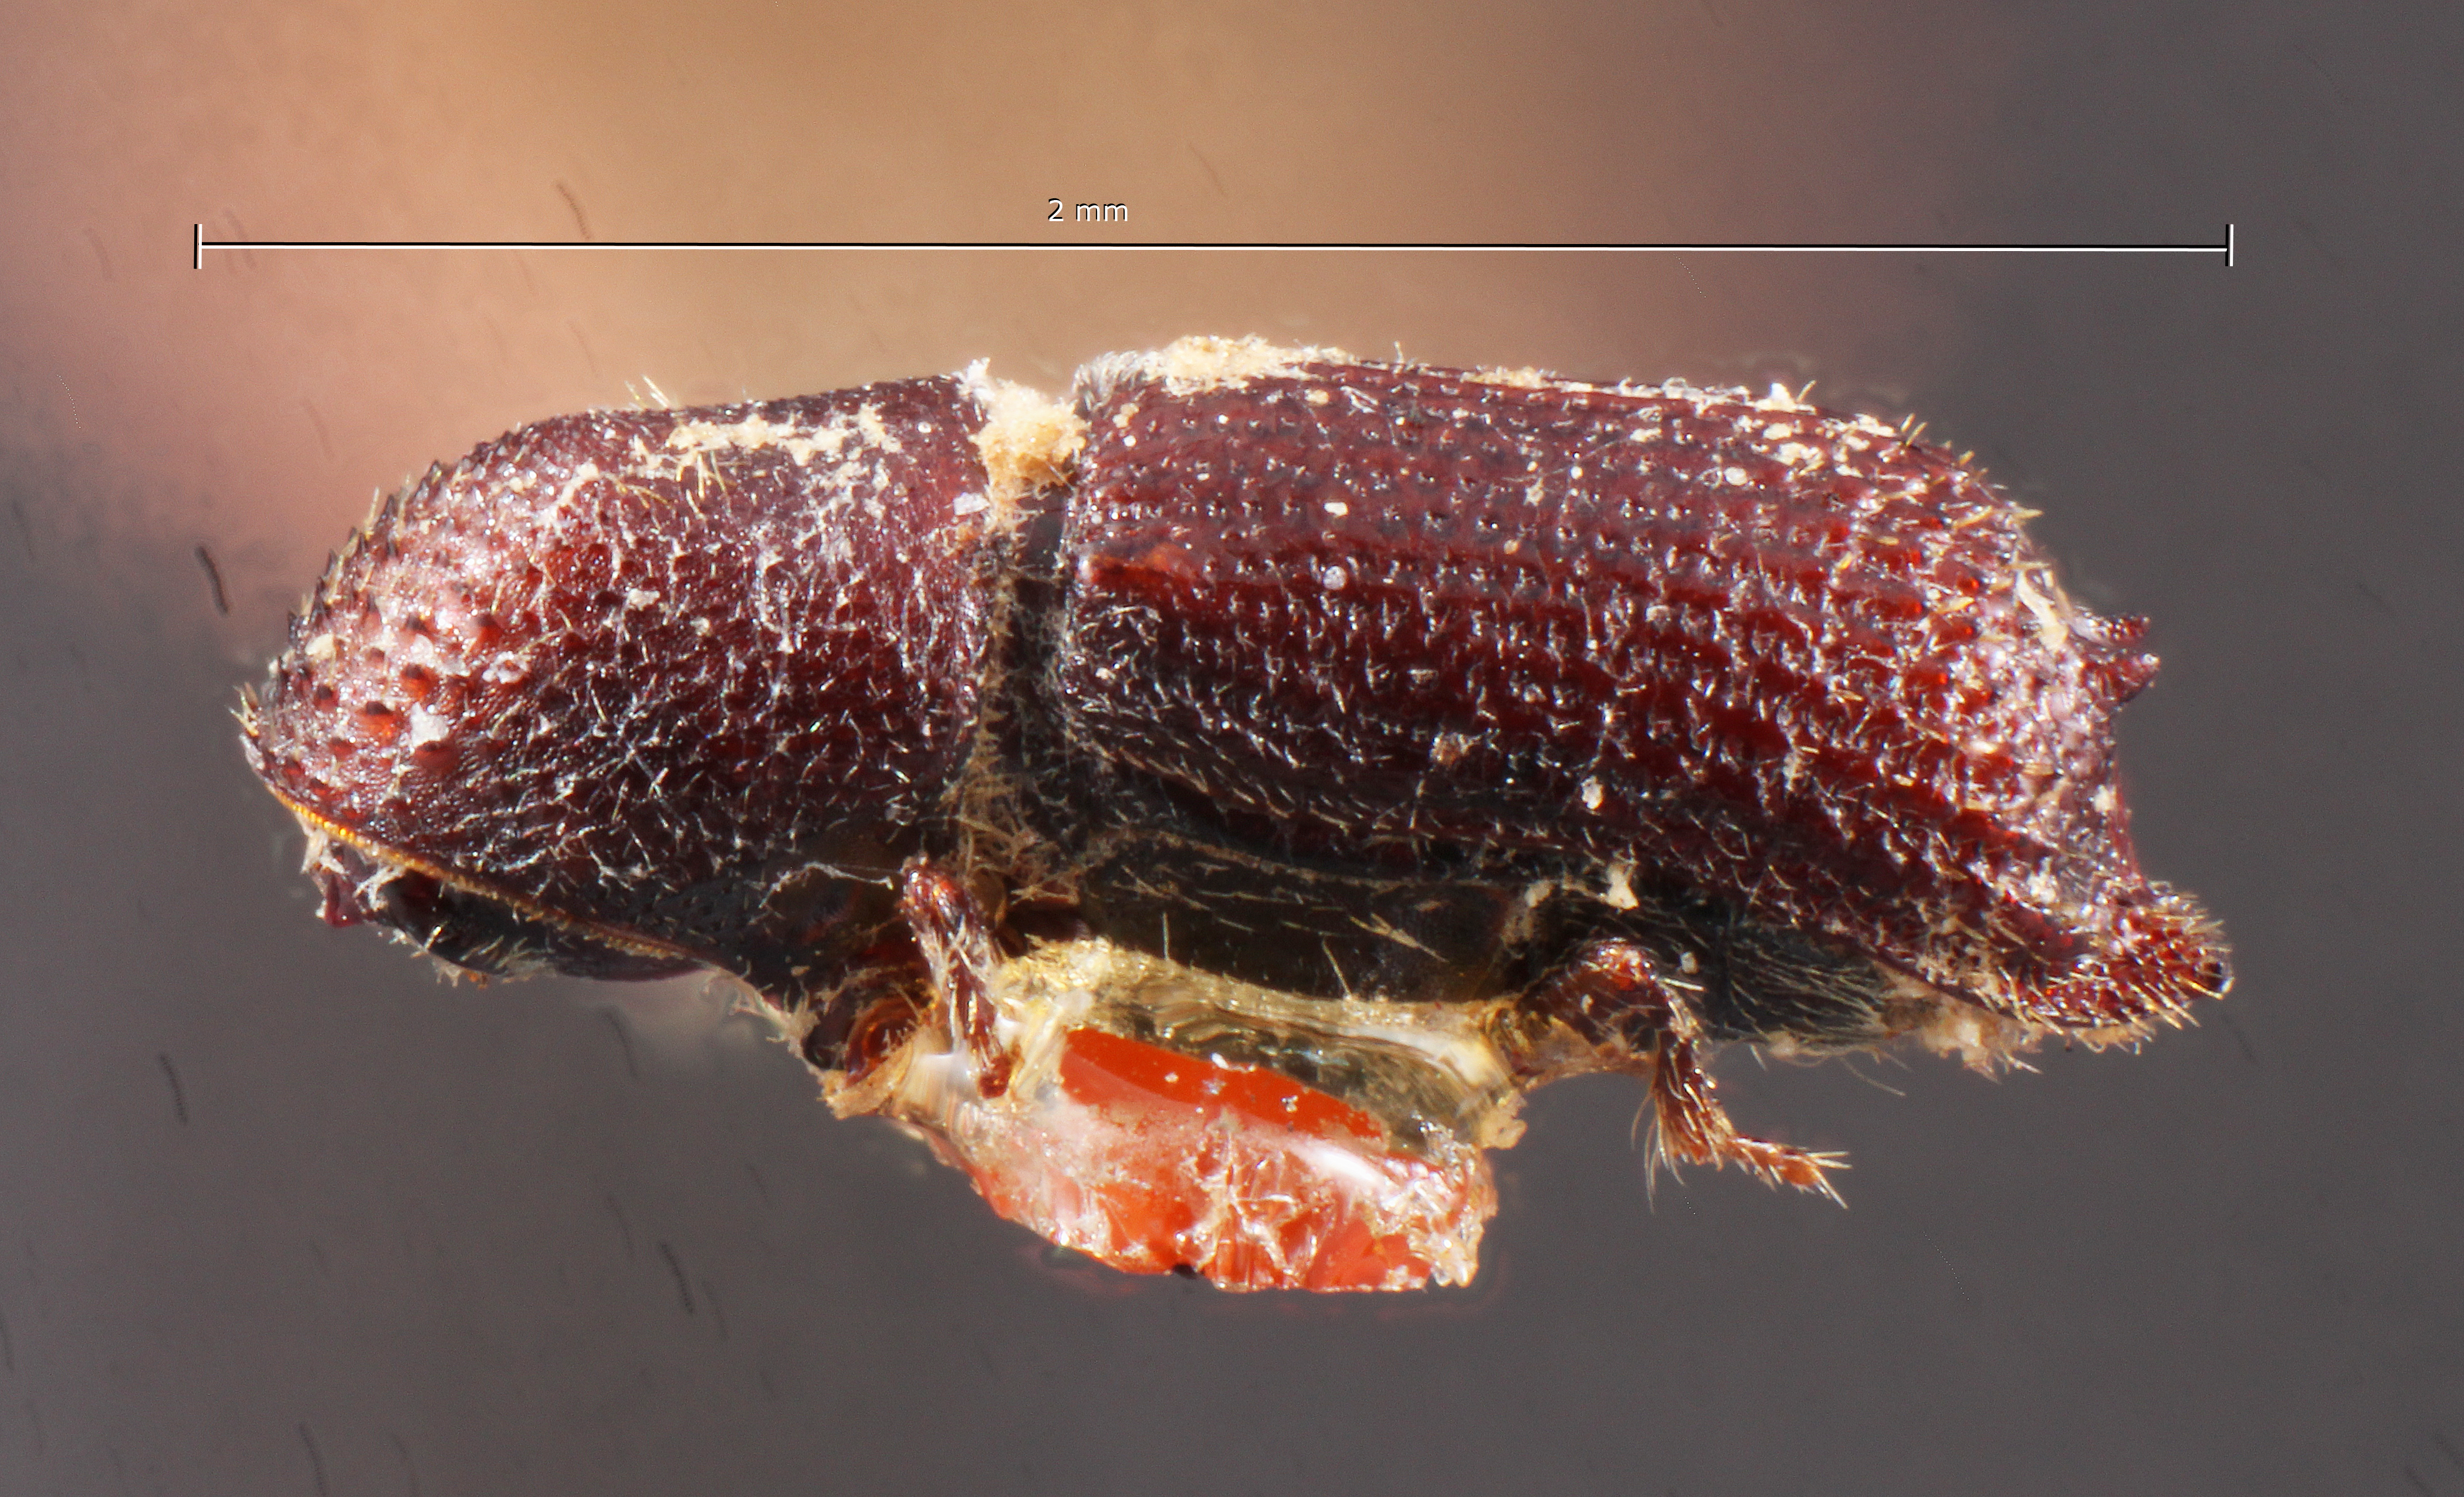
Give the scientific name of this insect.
Micracis harnedi
